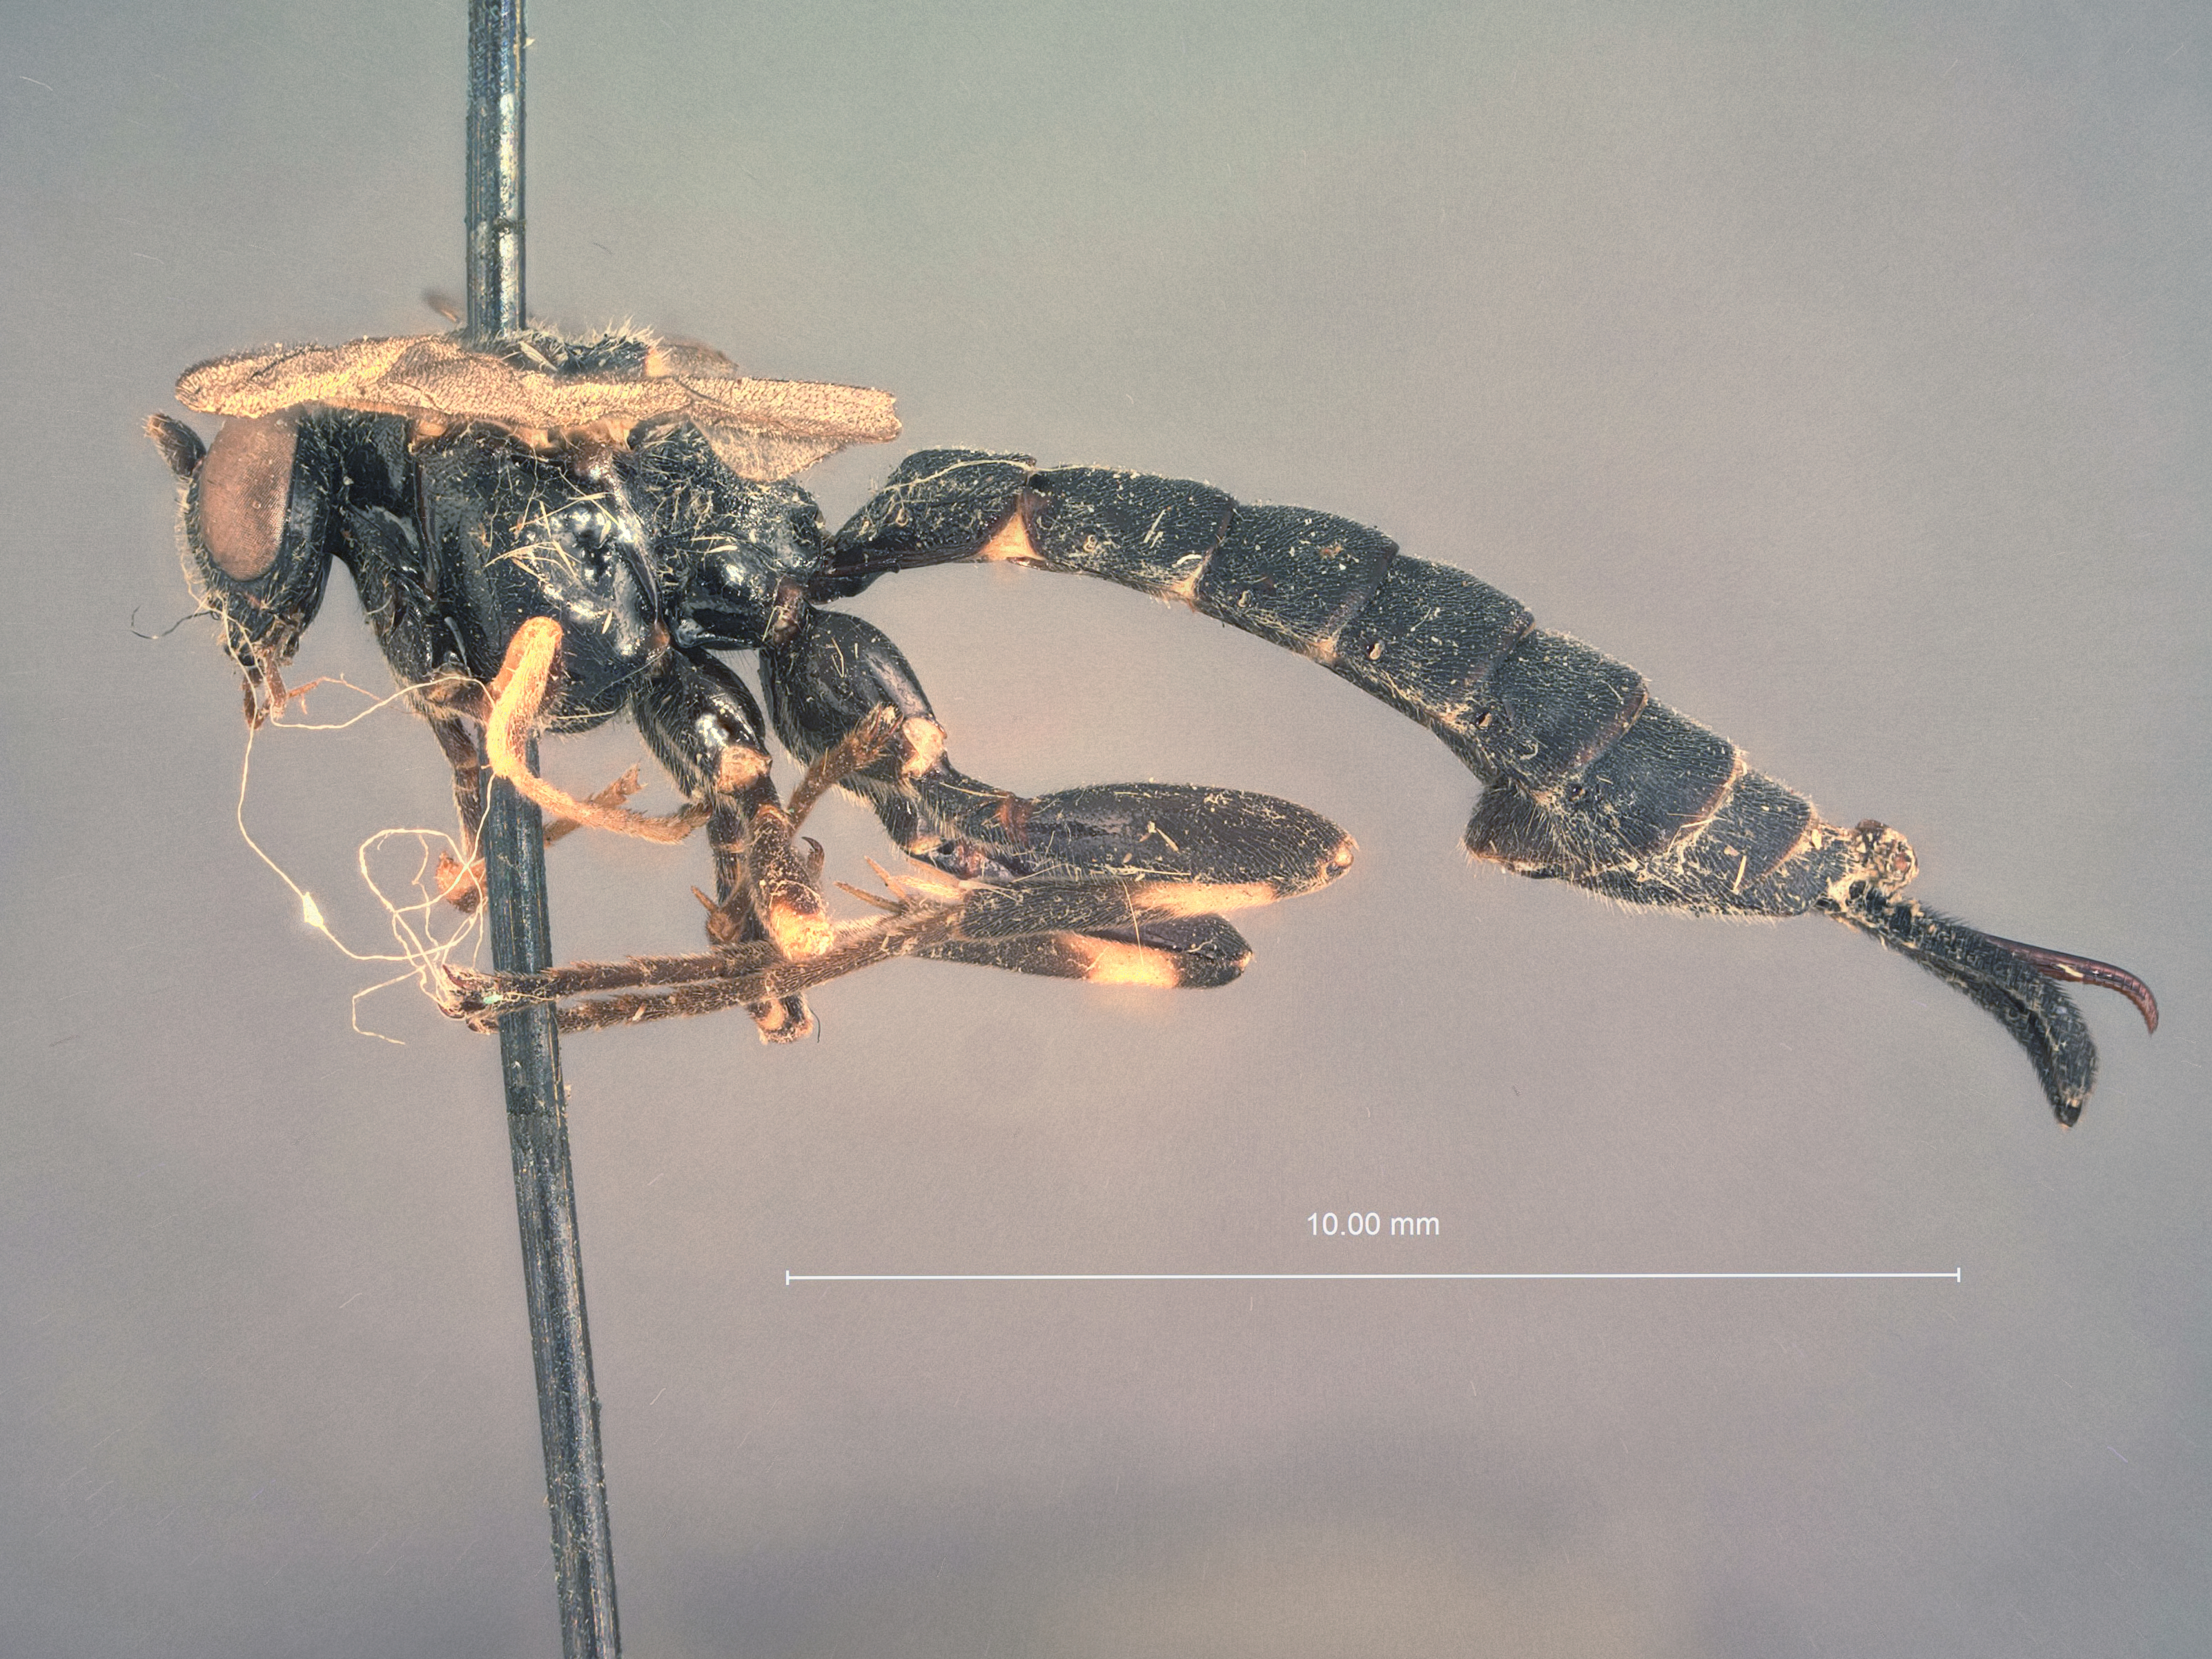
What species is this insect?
Apechthis sapporoensis
